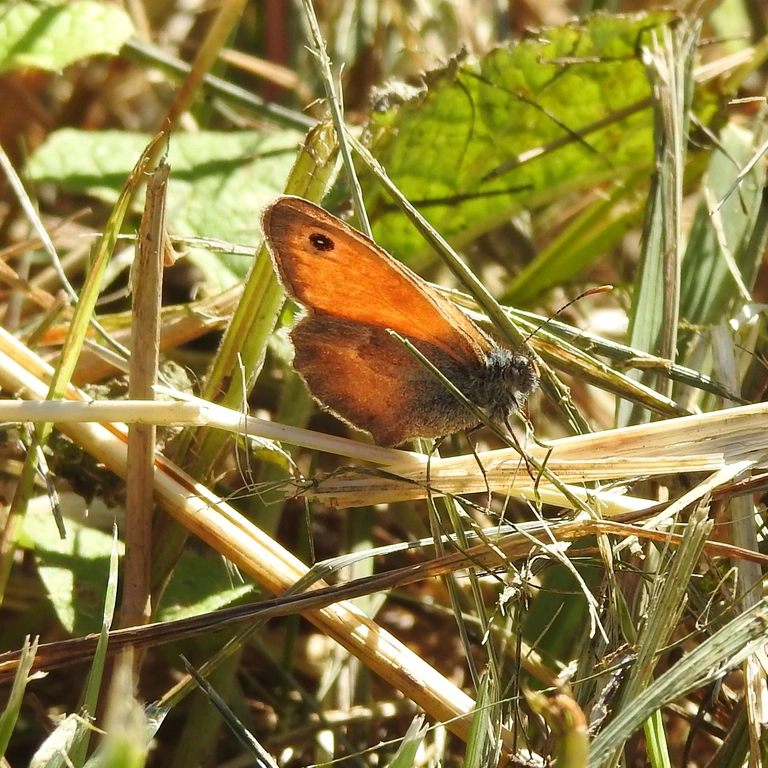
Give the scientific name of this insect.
Coenonympha pamphilus
